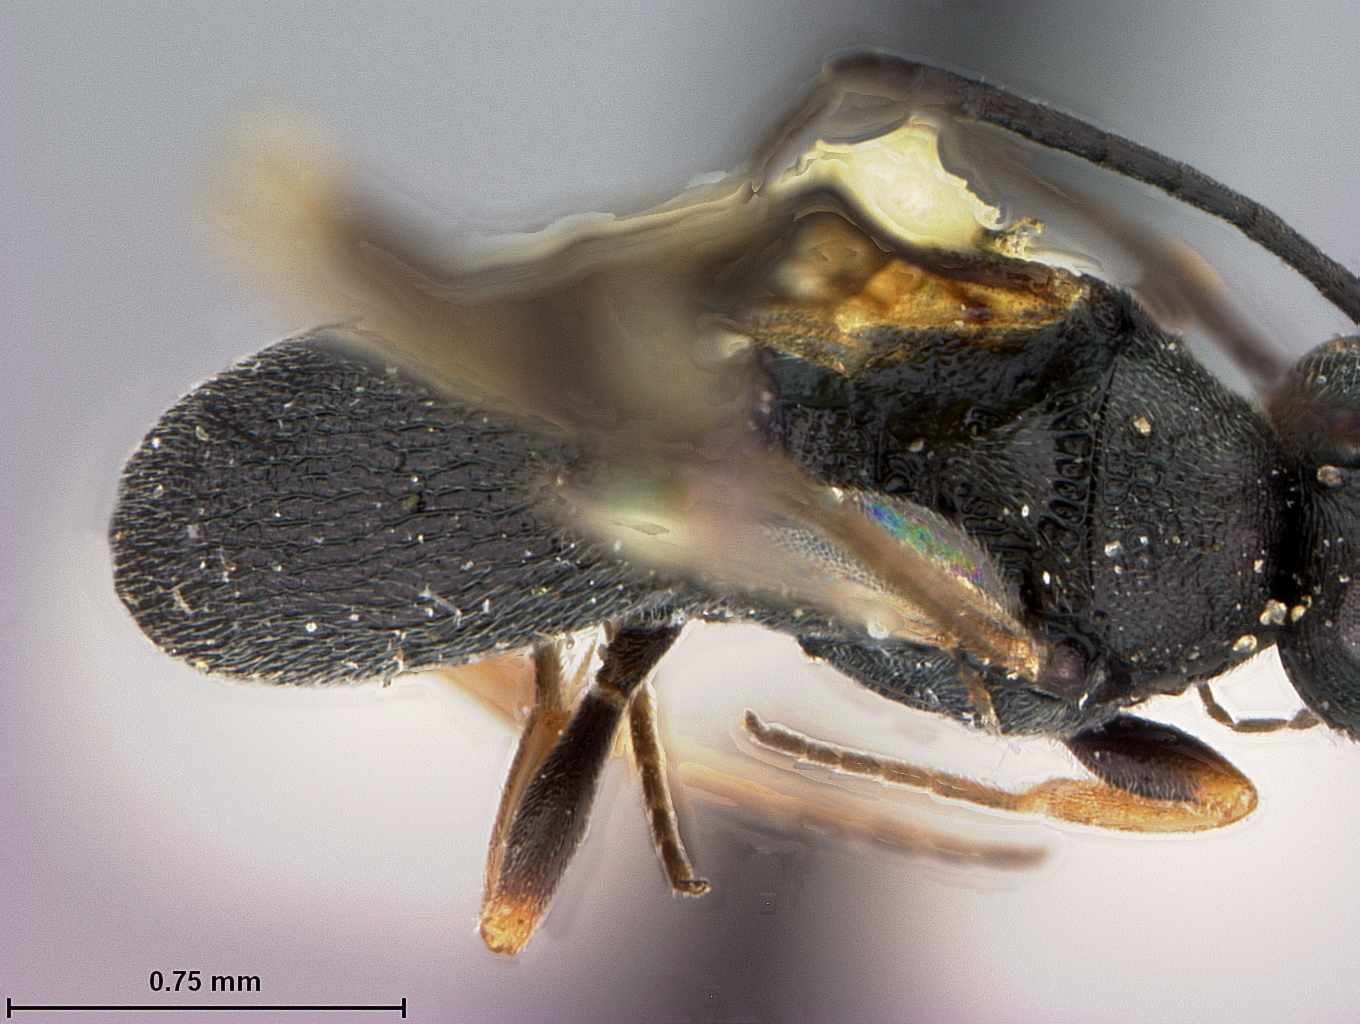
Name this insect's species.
Chelonus saileri
